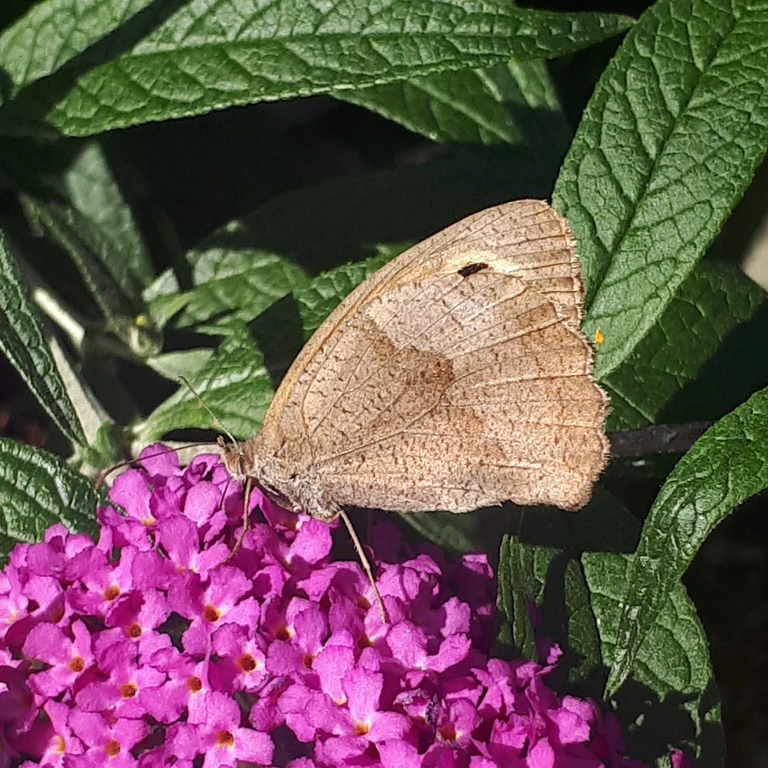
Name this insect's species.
Maniola jurtina
